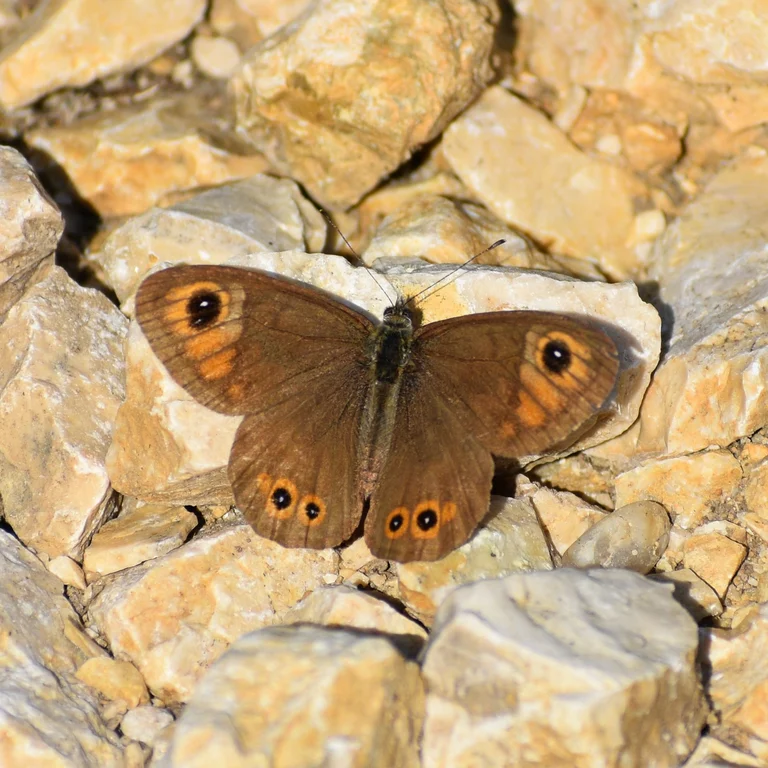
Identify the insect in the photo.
Lasiommata maera (also Pararge maera)
